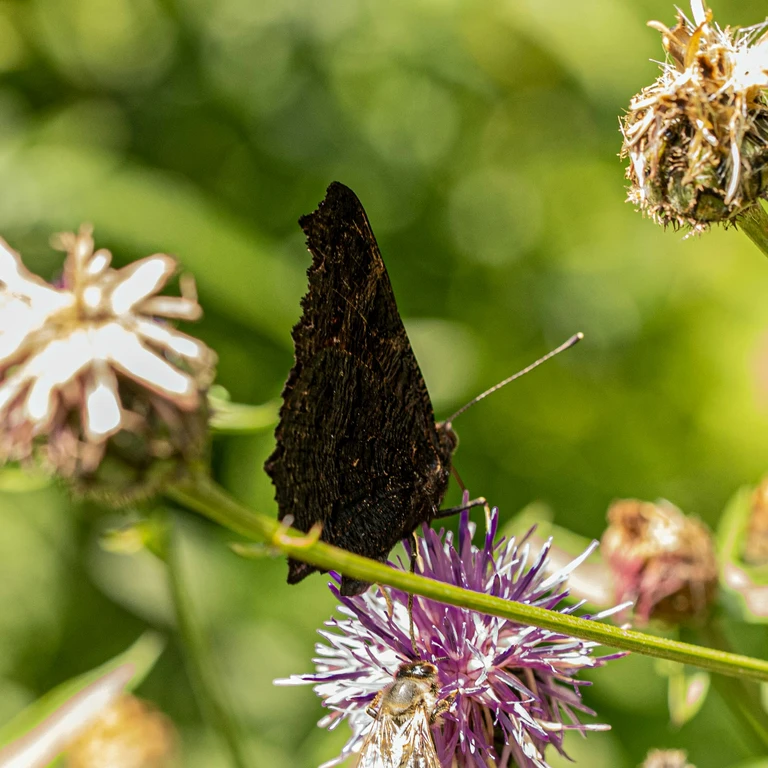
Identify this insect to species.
Aglais io
